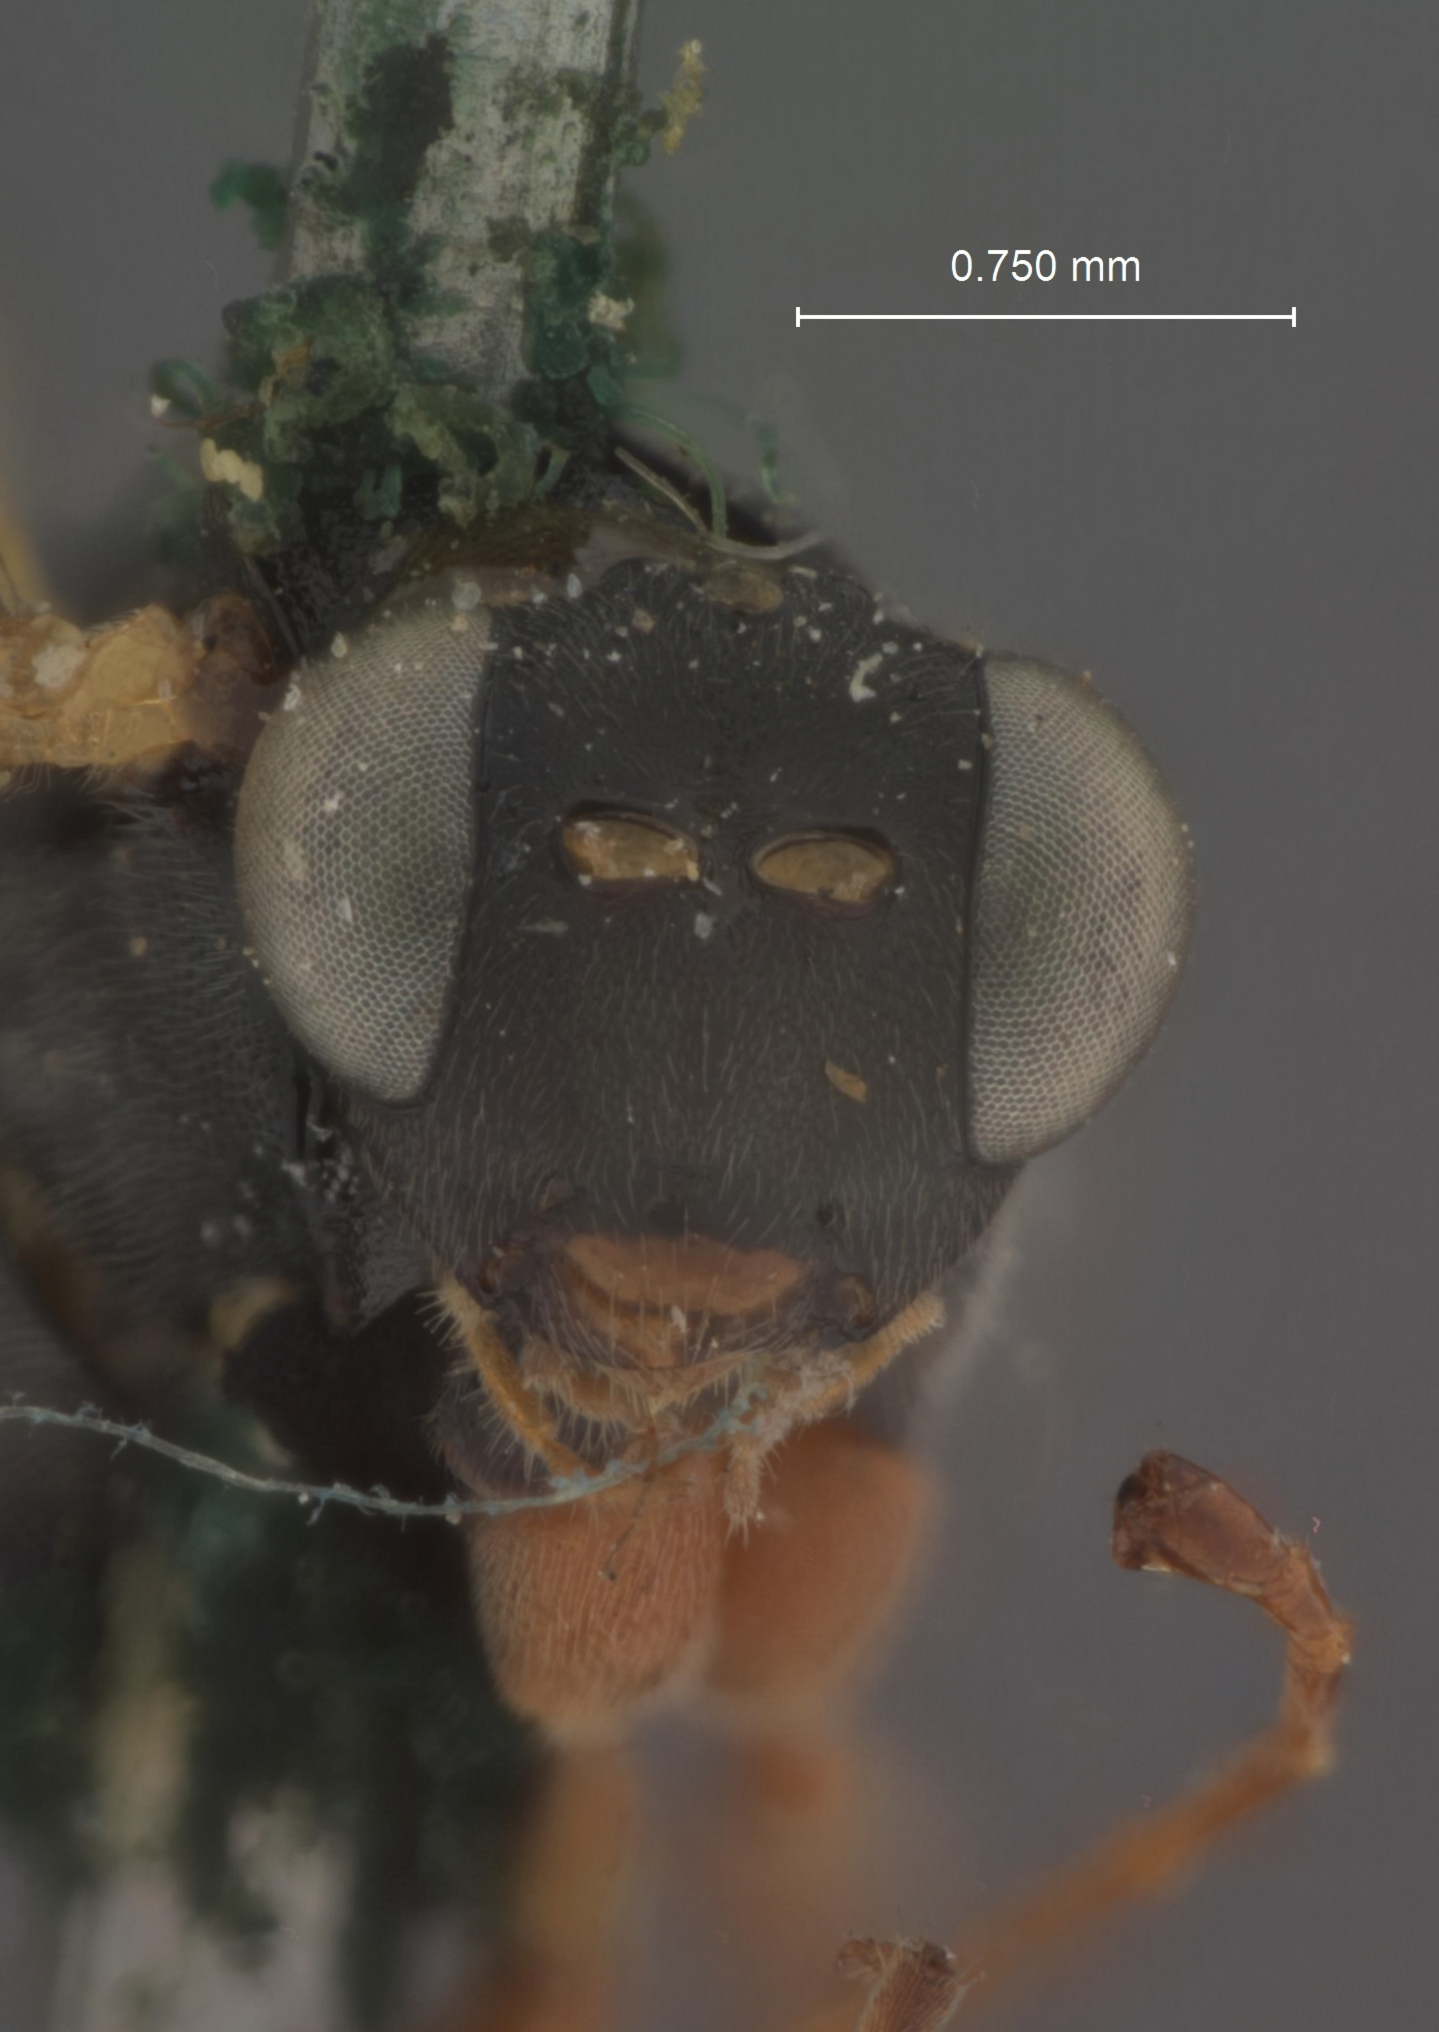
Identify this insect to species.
Pimplopterus alaskensis
